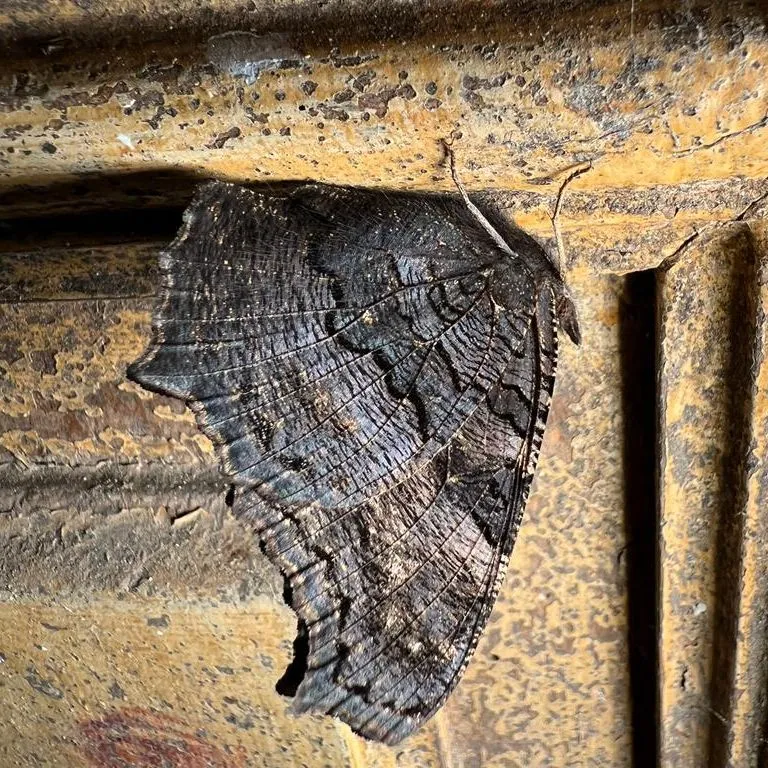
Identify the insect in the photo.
Aglais io
